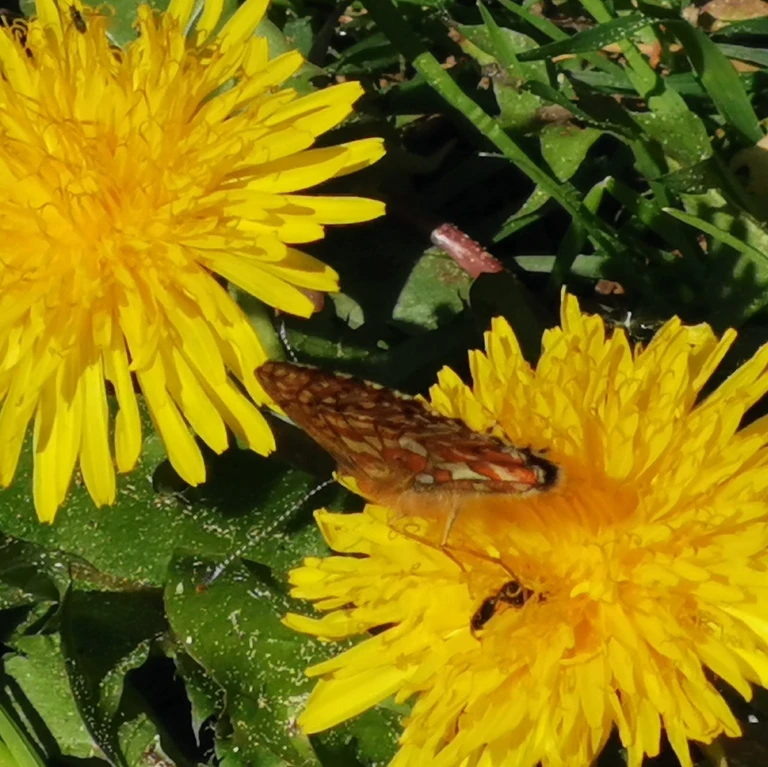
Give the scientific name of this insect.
Boloria euphrosyne (also Clossiana euphrosyne)
